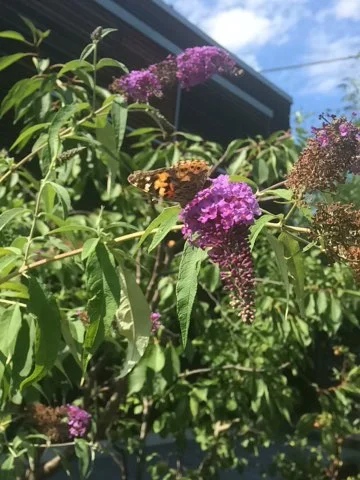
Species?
Vanessa cardui
